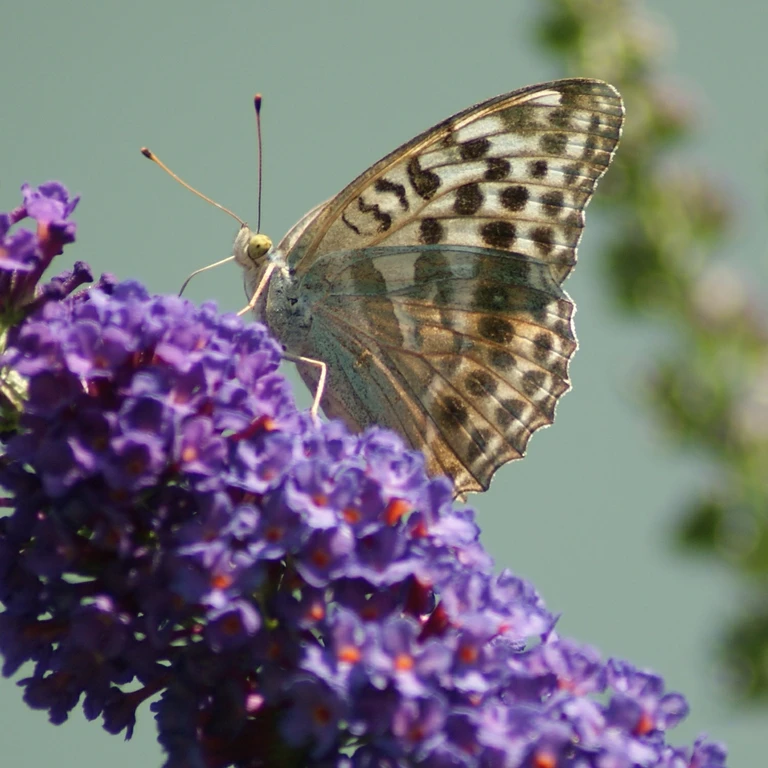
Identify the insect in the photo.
Argynnis paphia
